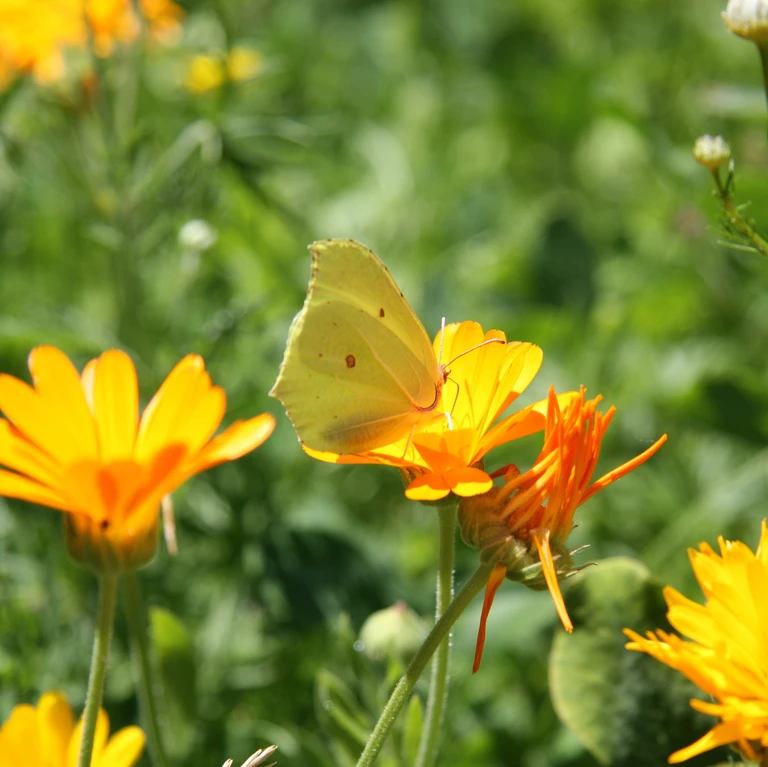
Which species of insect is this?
Gonepteryx rhamni
